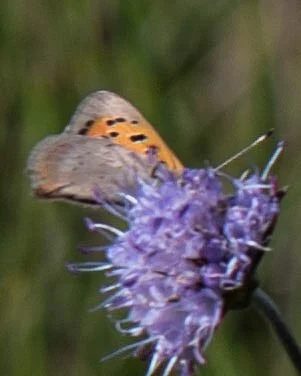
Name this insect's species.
Lycaena phlaeas
